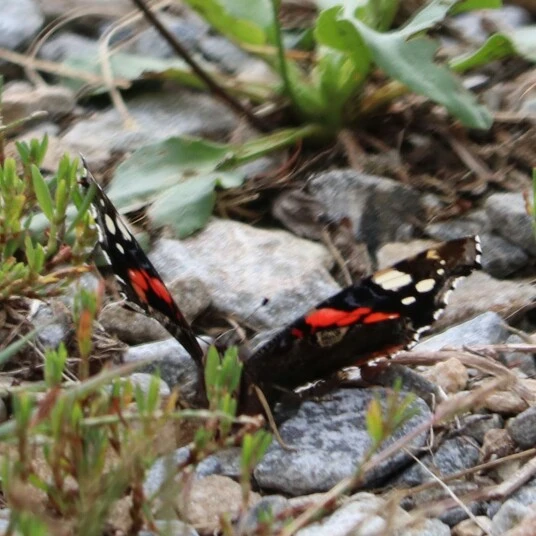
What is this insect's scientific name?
Vanessa atalanta
